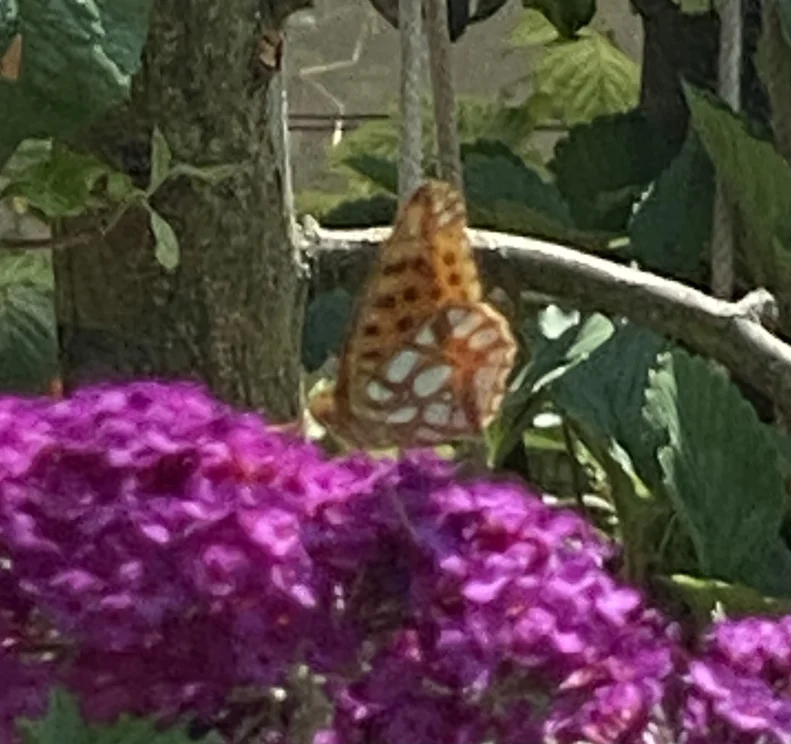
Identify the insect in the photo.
Issoria lathonia
